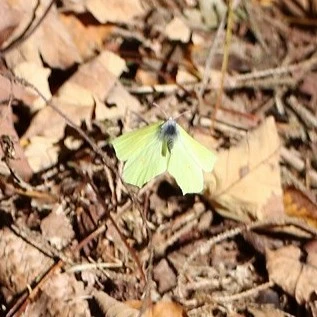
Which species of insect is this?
Gonepteryx rhamni
